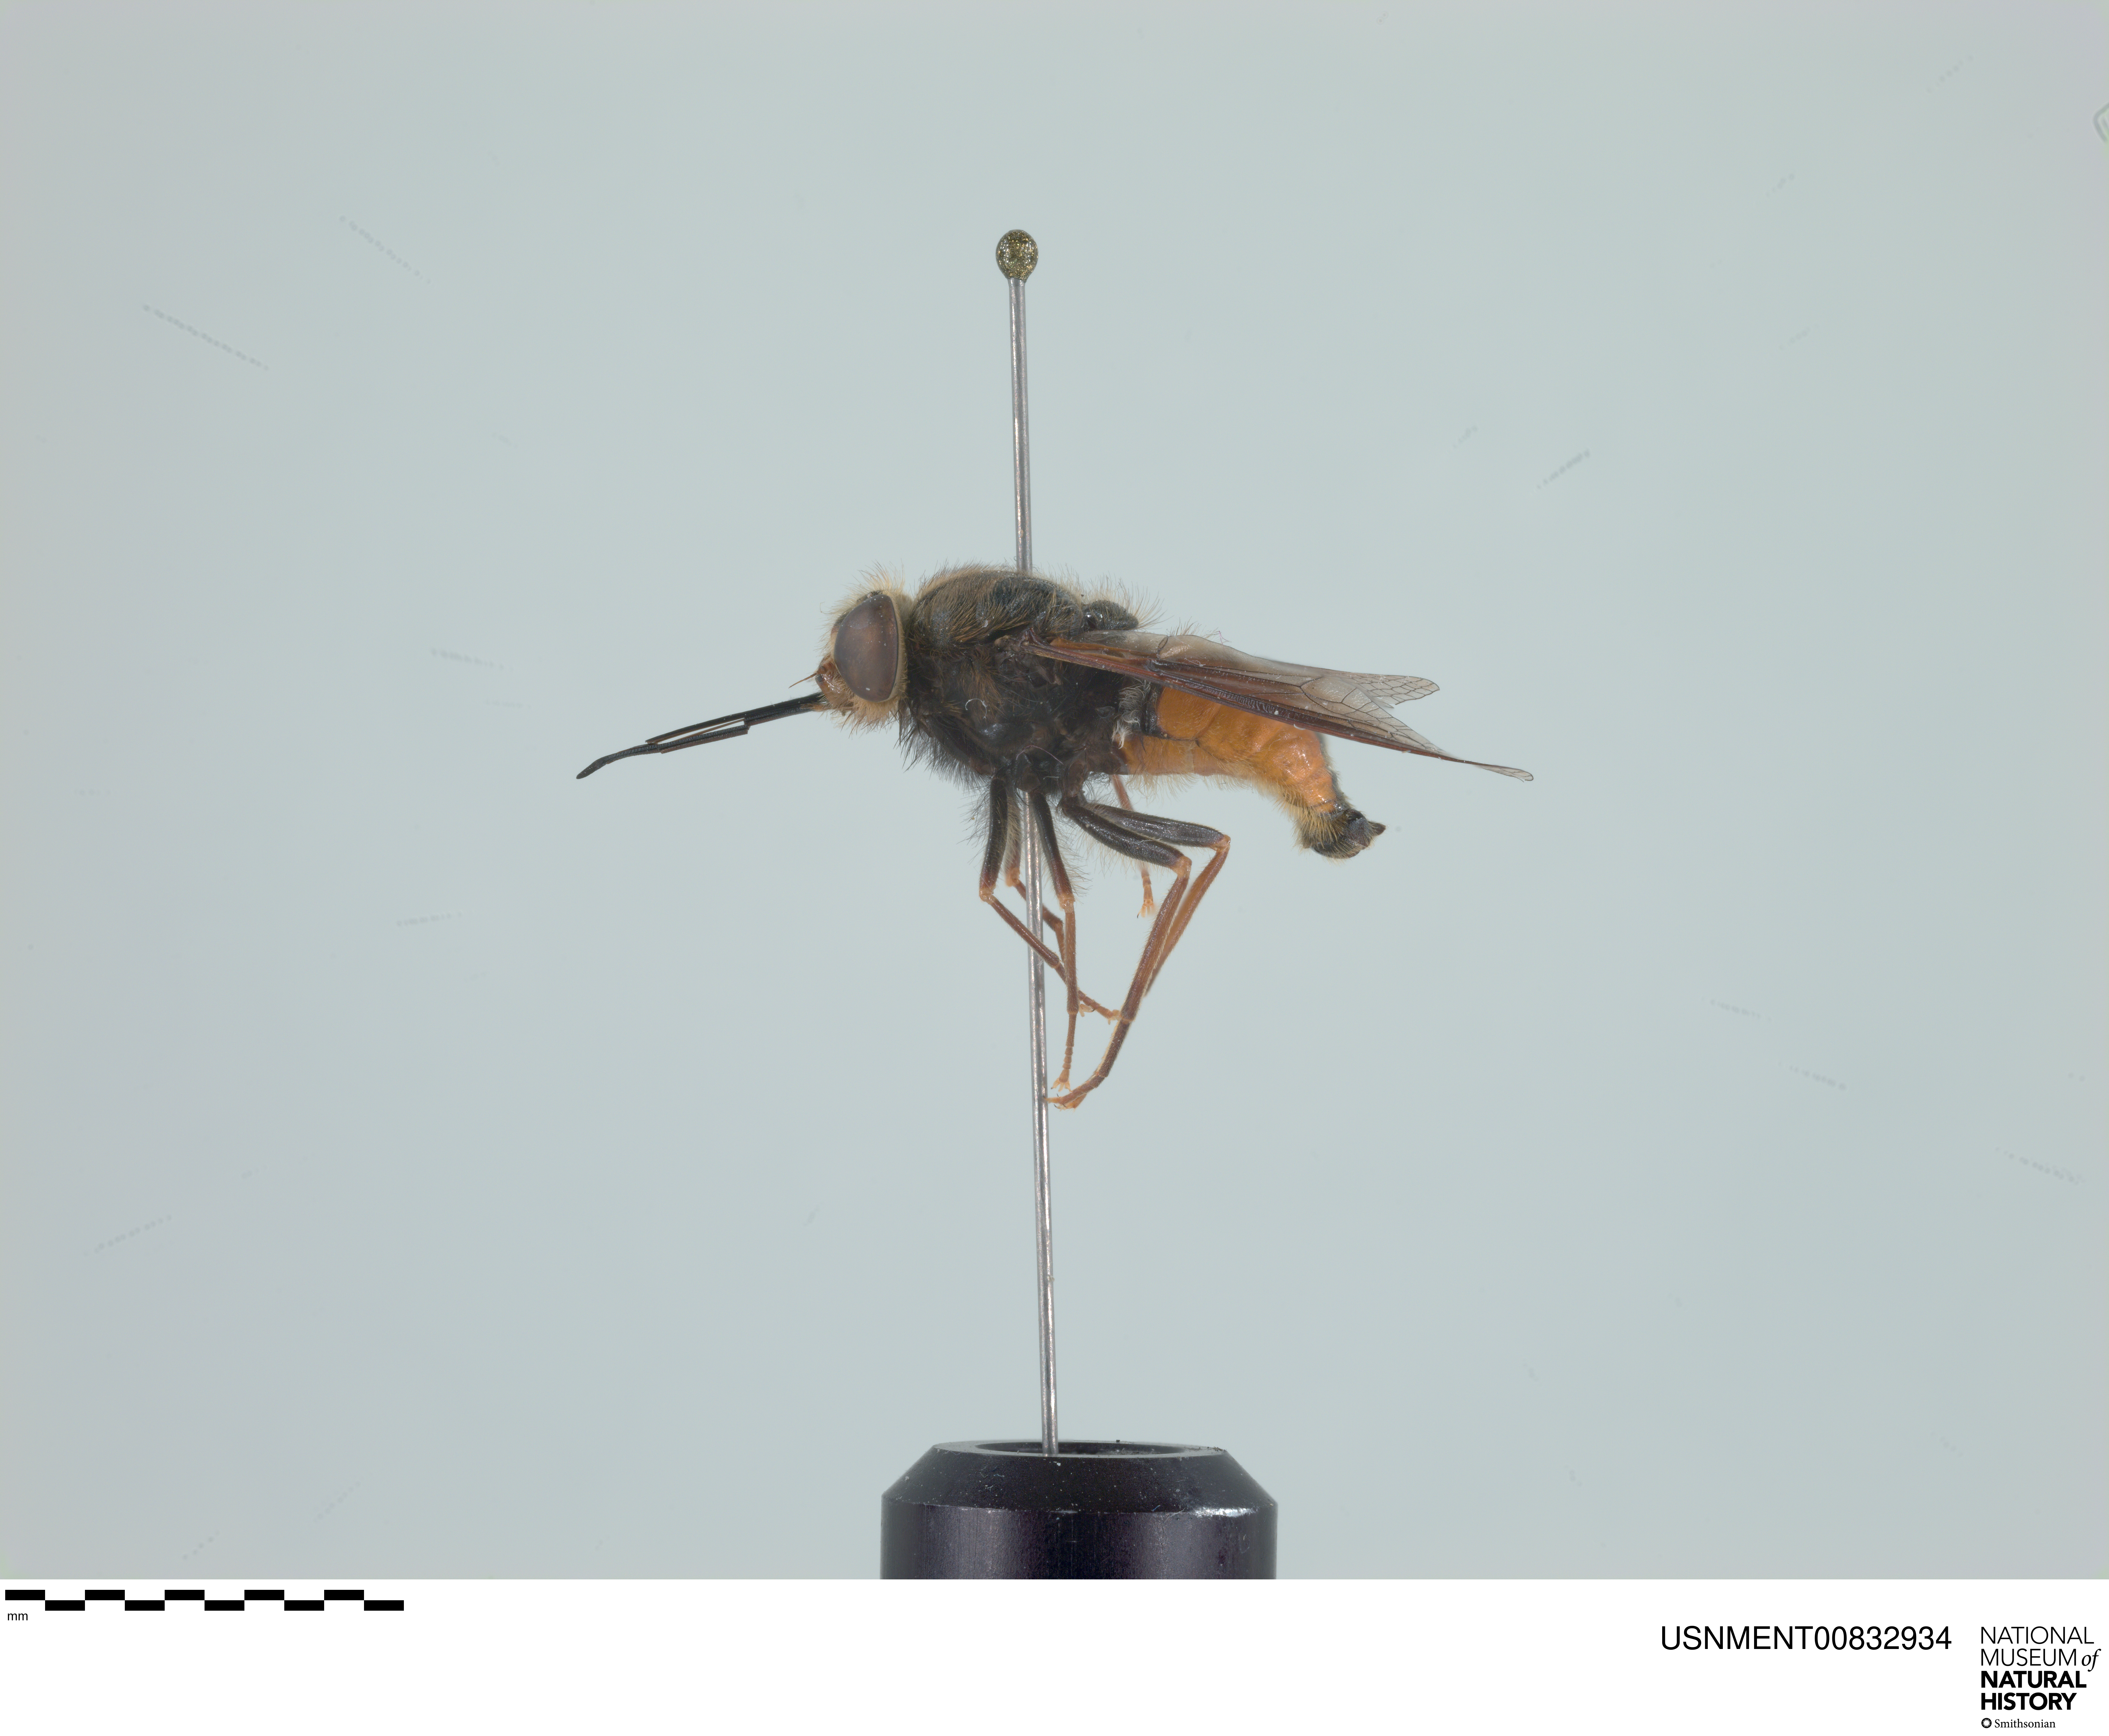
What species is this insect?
Nemestrinus perezii
